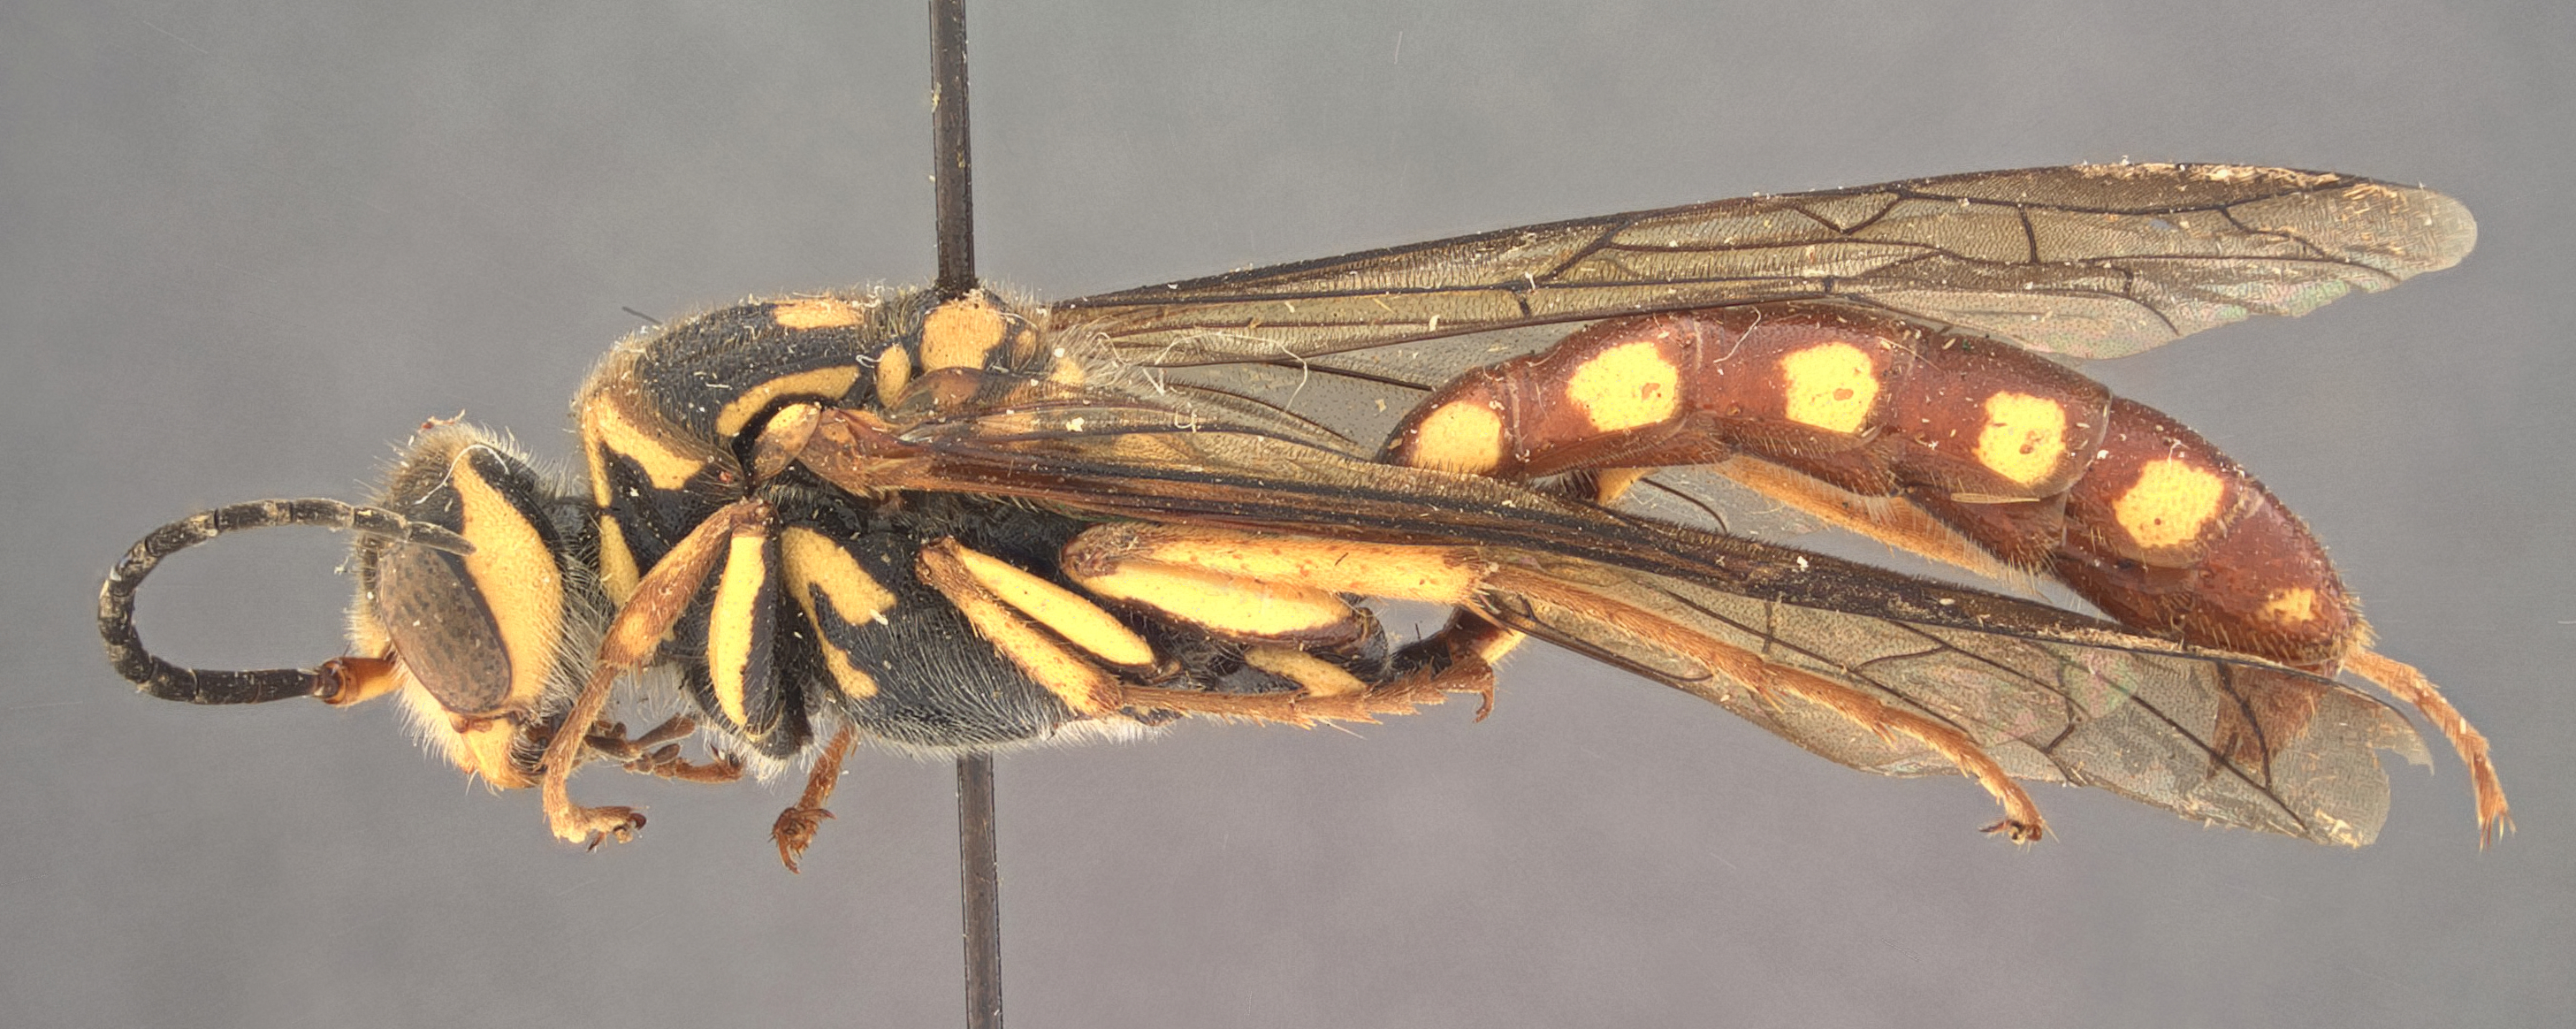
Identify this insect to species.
Eucyrtothynnus fiebrigi
